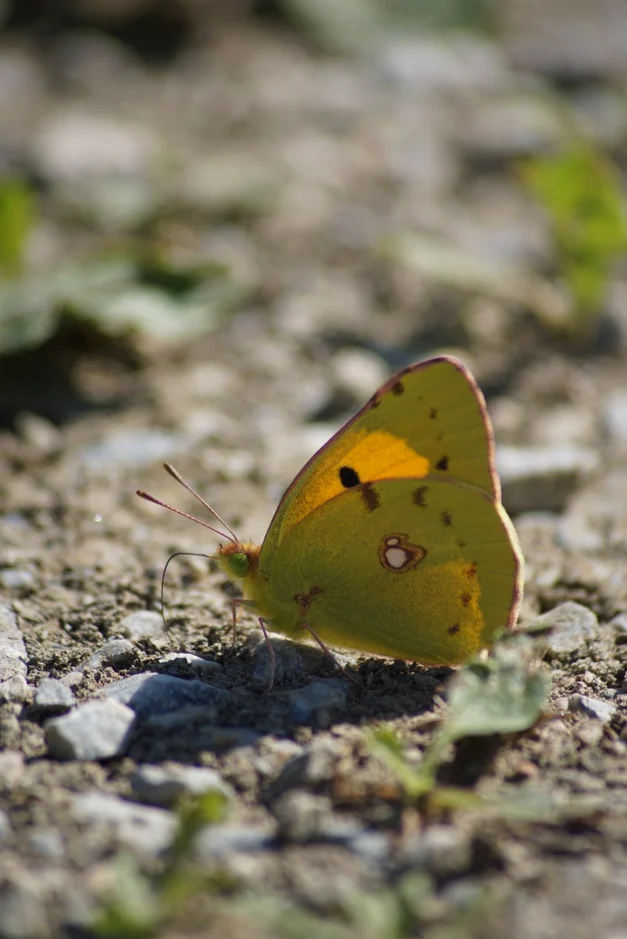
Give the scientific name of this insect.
Colias croceus
